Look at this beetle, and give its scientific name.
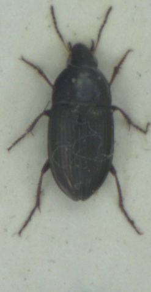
Amara aenea
